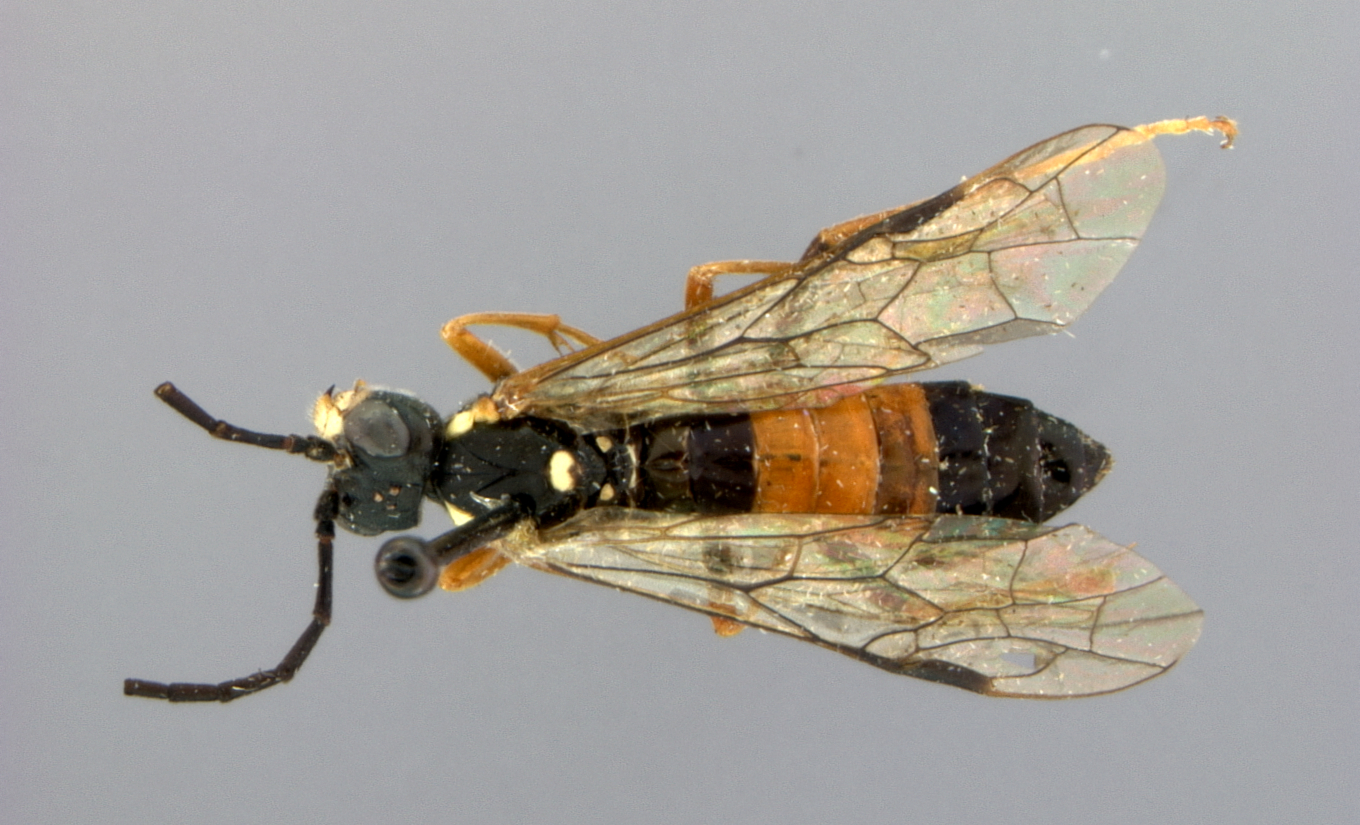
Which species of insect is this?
Tenthredo pulchra
